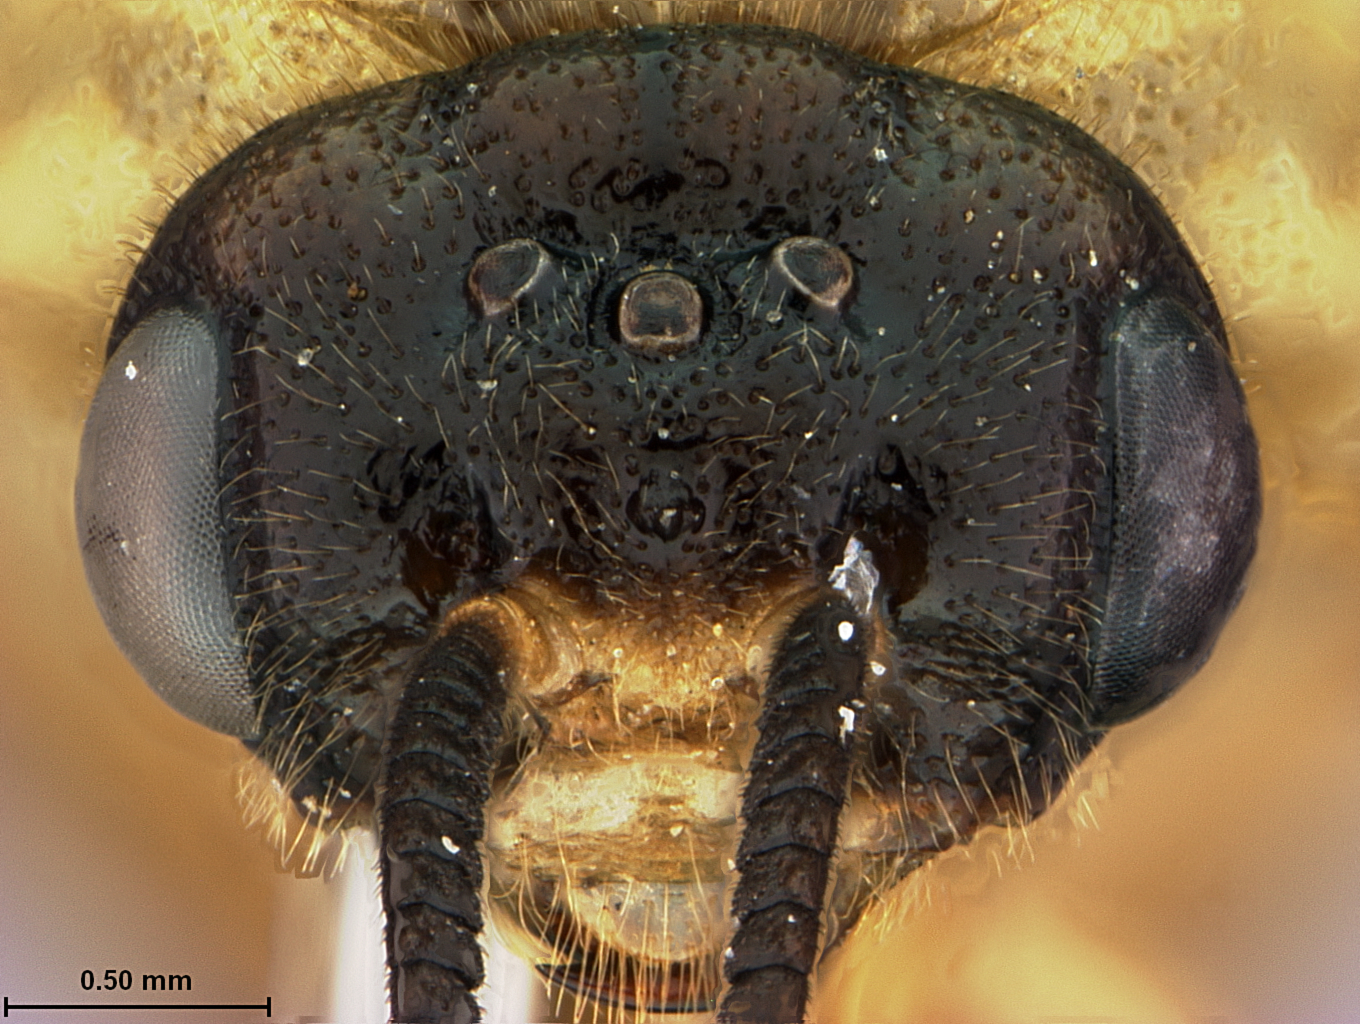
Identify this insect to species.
Gilpinia ghanii
